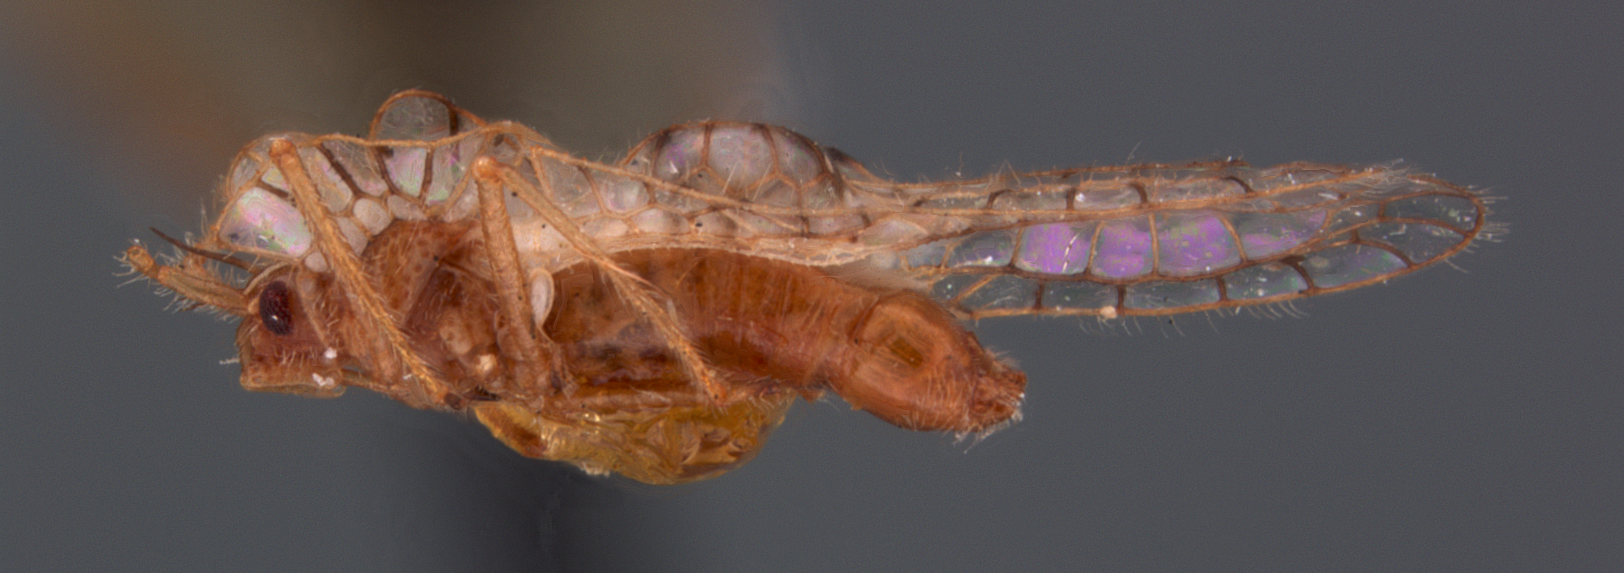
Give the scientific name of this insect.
Leptobyrsa decora
